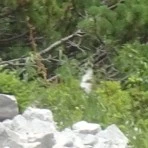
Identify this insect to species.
Parnassius apollo
